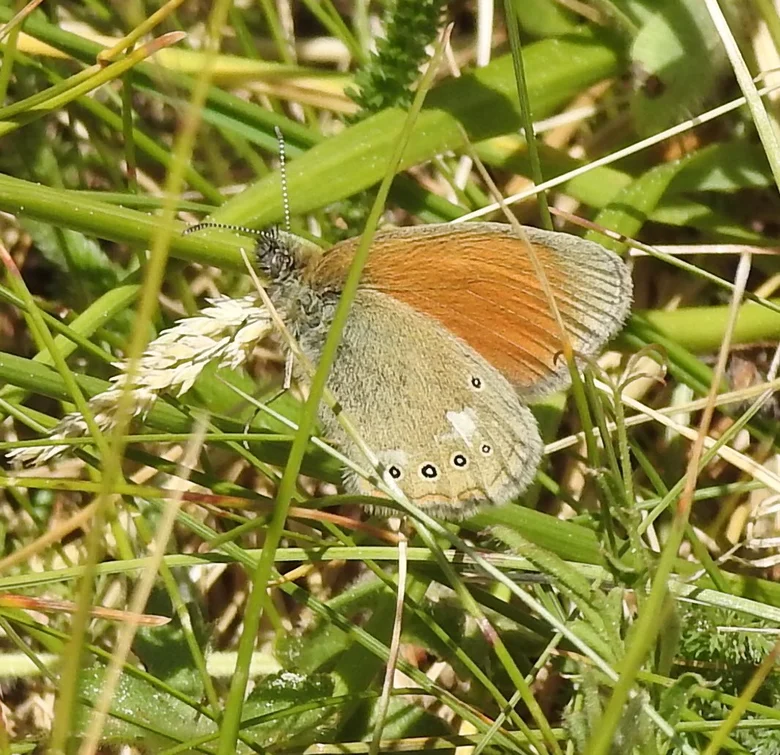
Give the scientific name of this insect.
Coenonympha glycerion (also Coenonympha iphis)
